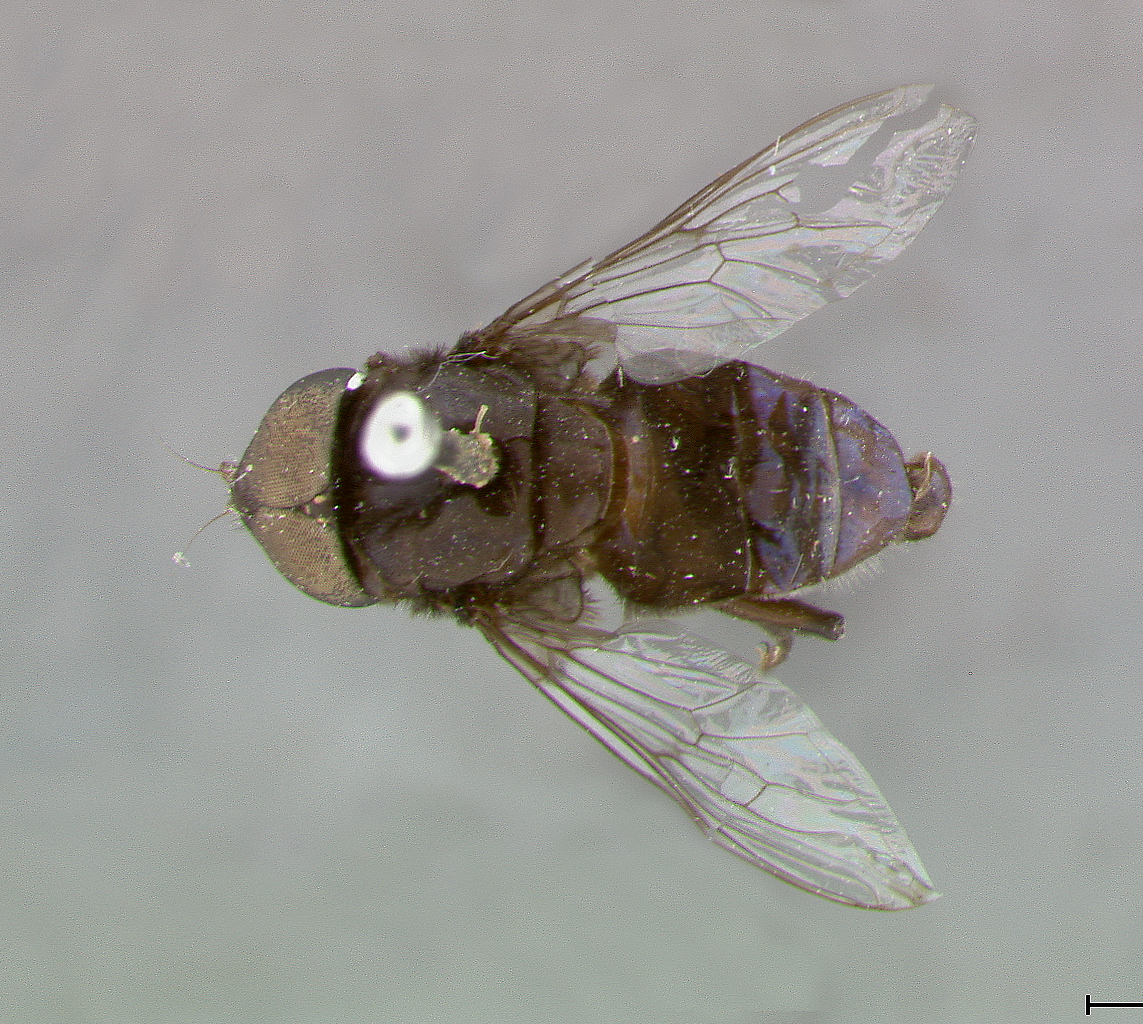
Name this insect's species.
Eristalis albitibiis
